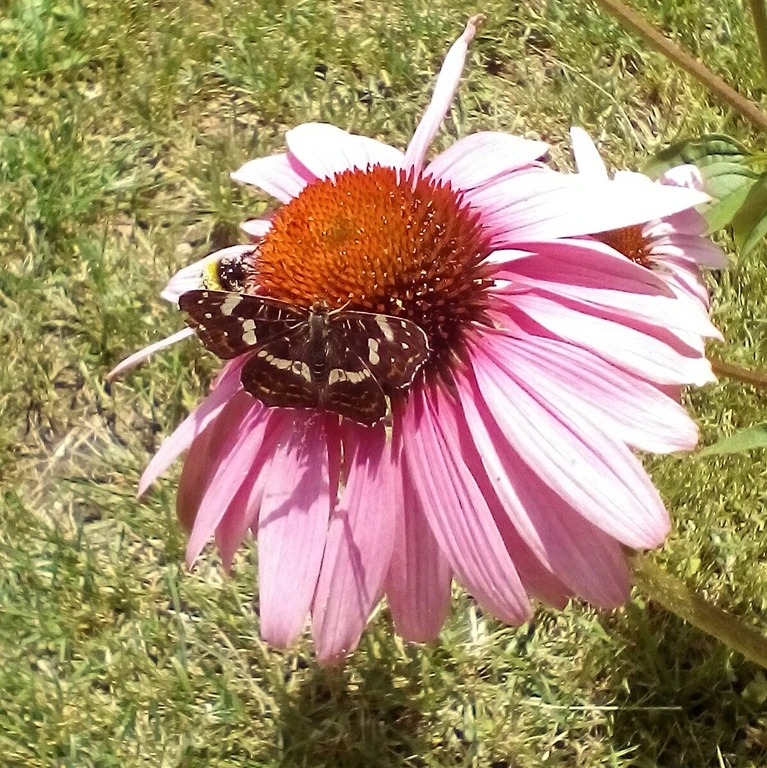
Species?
Araschnia levana
